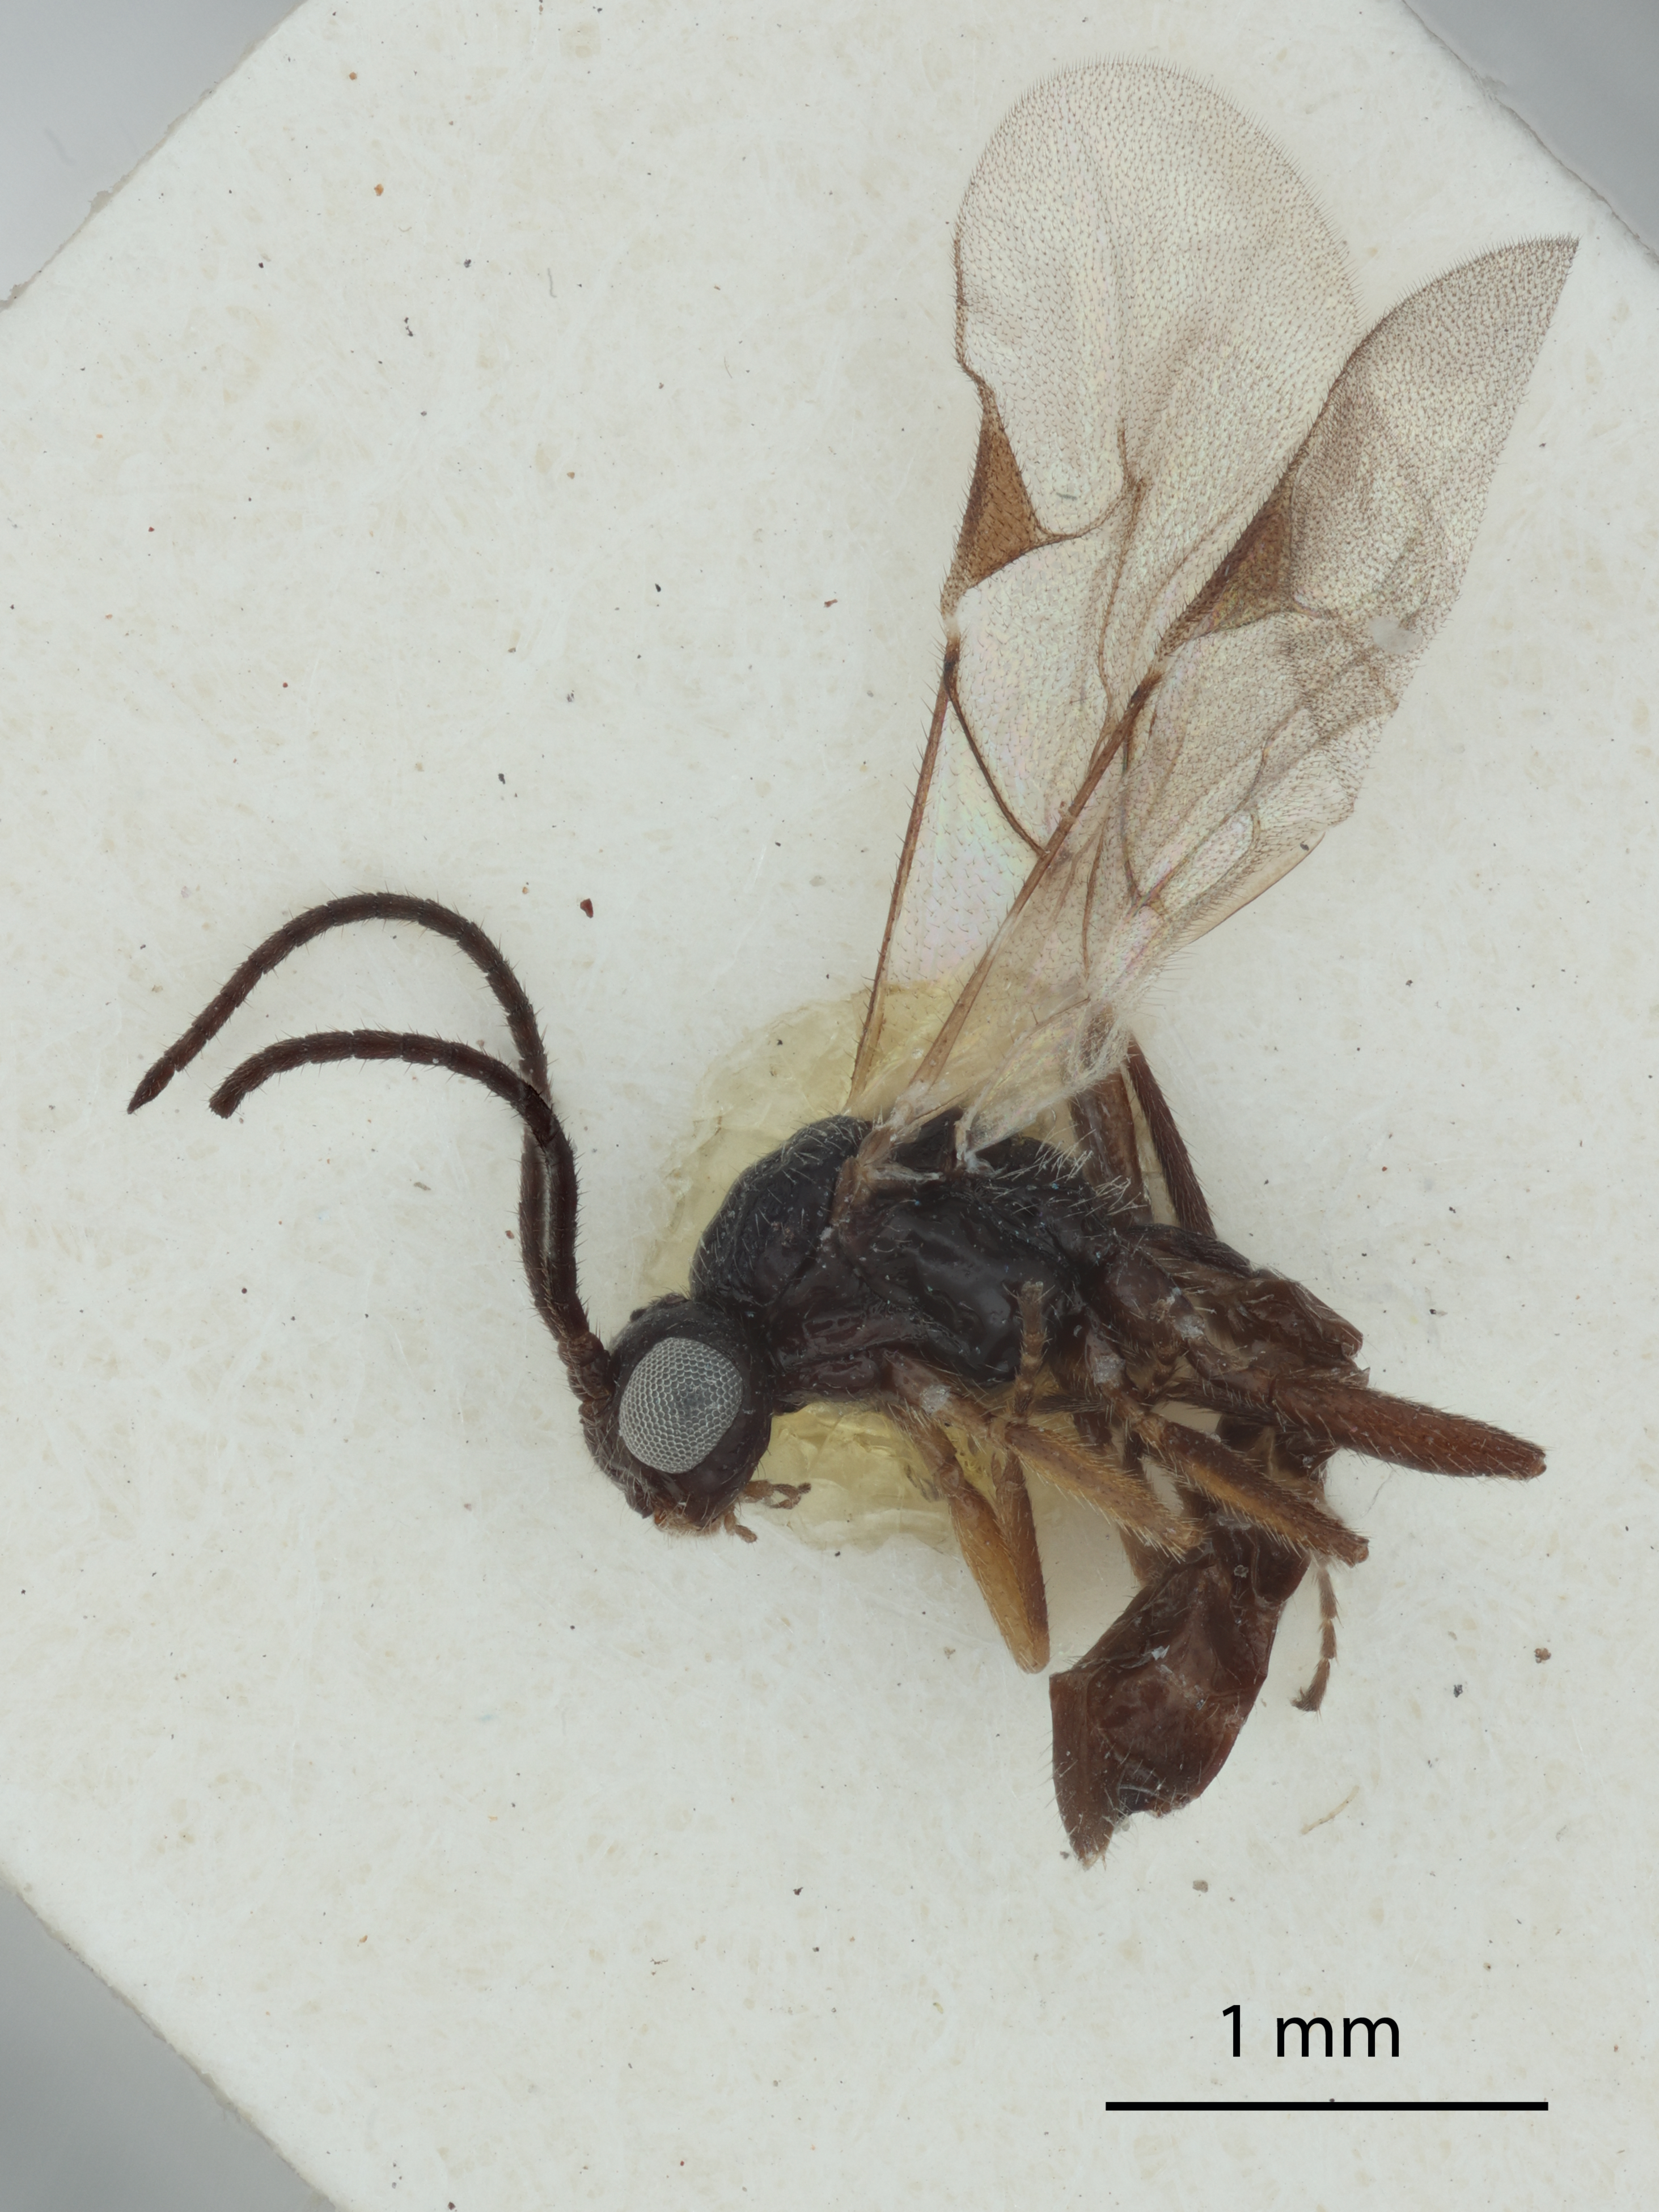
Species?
Pauesia pahtonis
